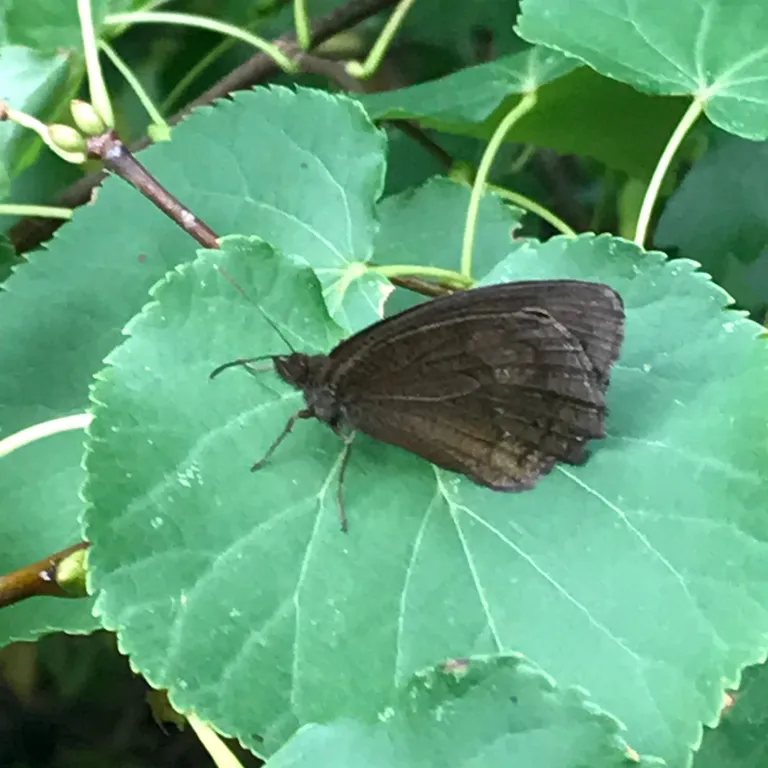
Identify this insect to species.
Minois dryas
